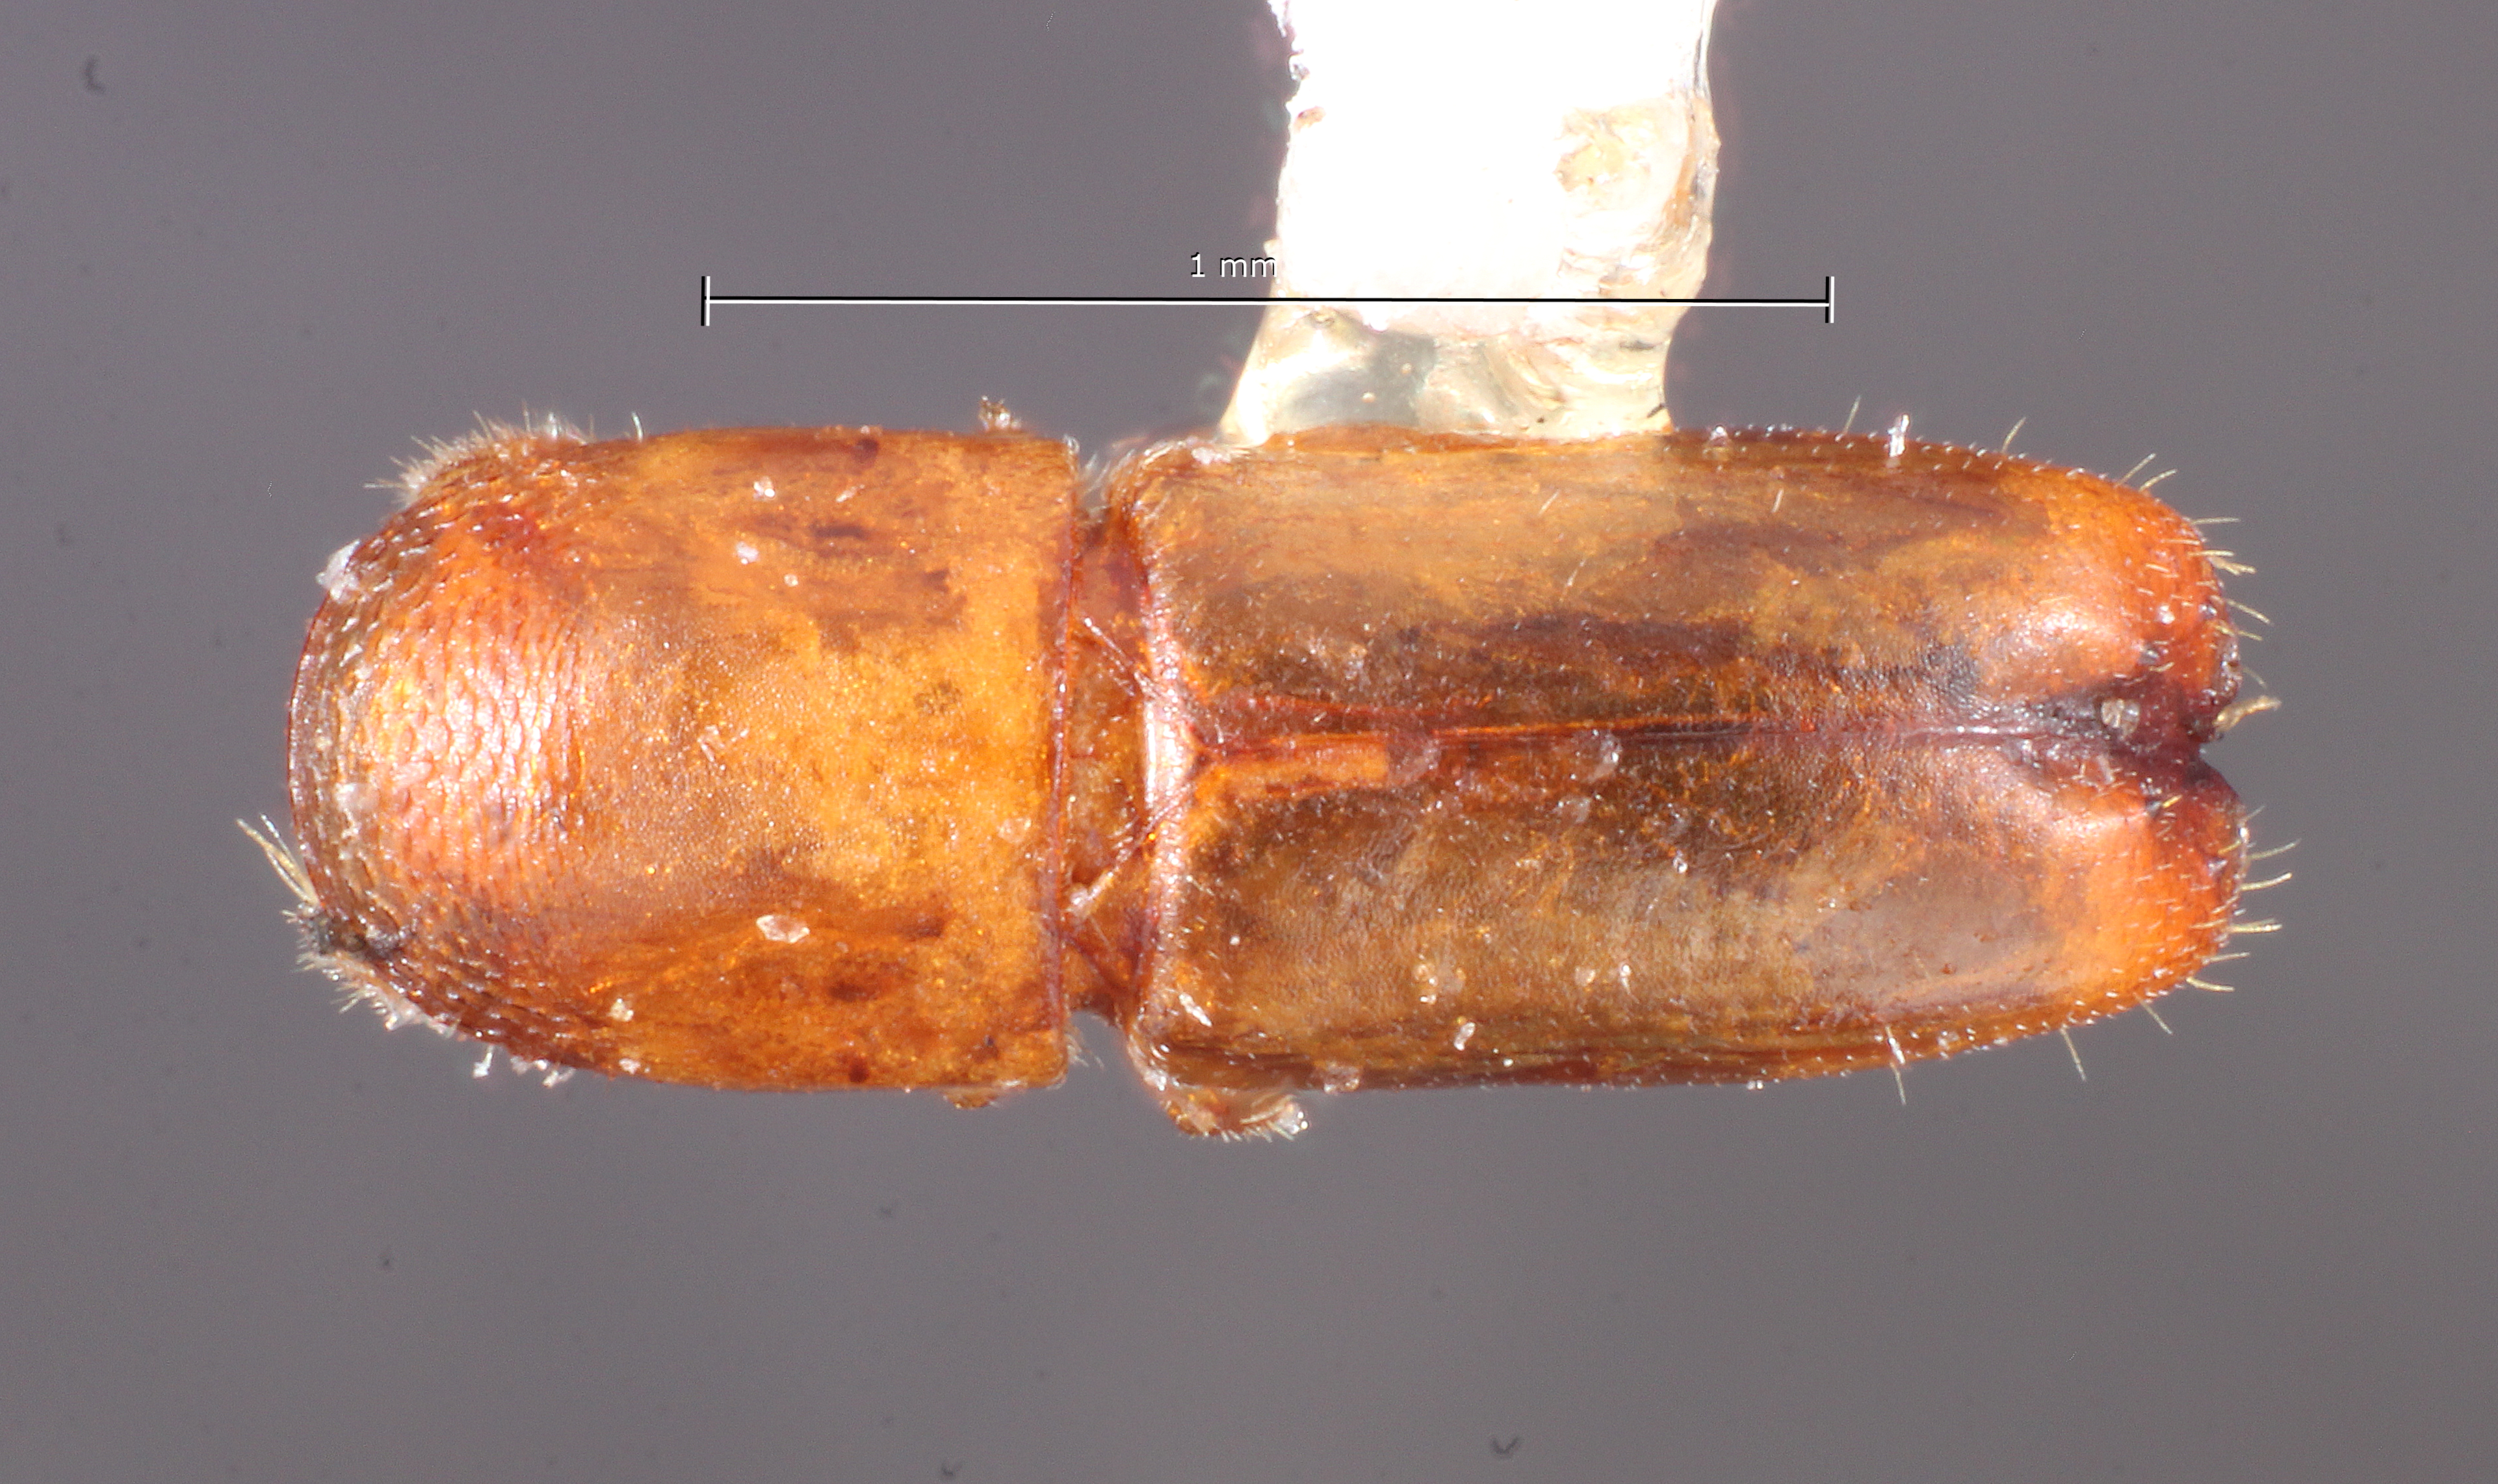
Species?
Monarthrum dimidiatum
